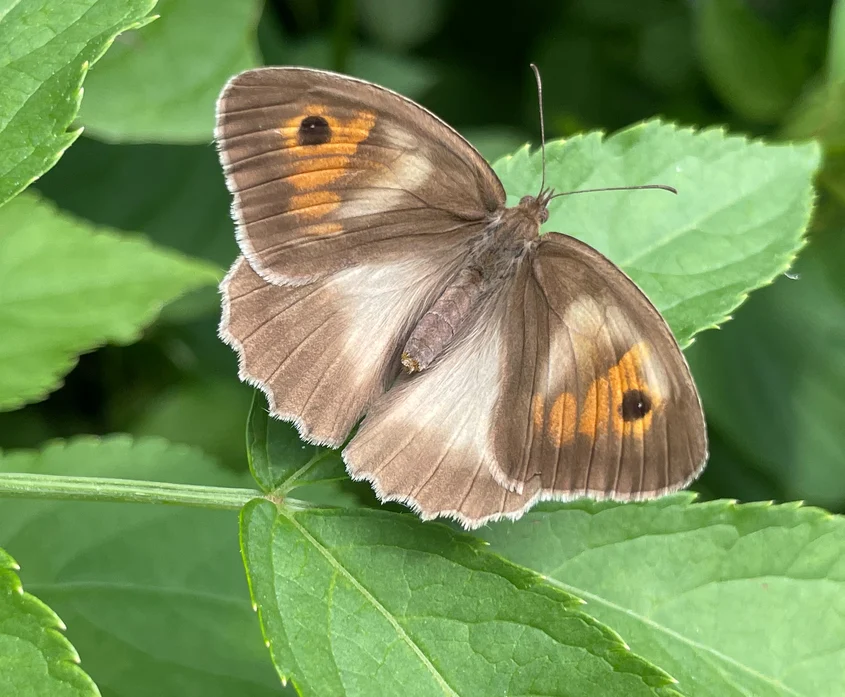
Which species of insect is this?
Maniola jurtina
